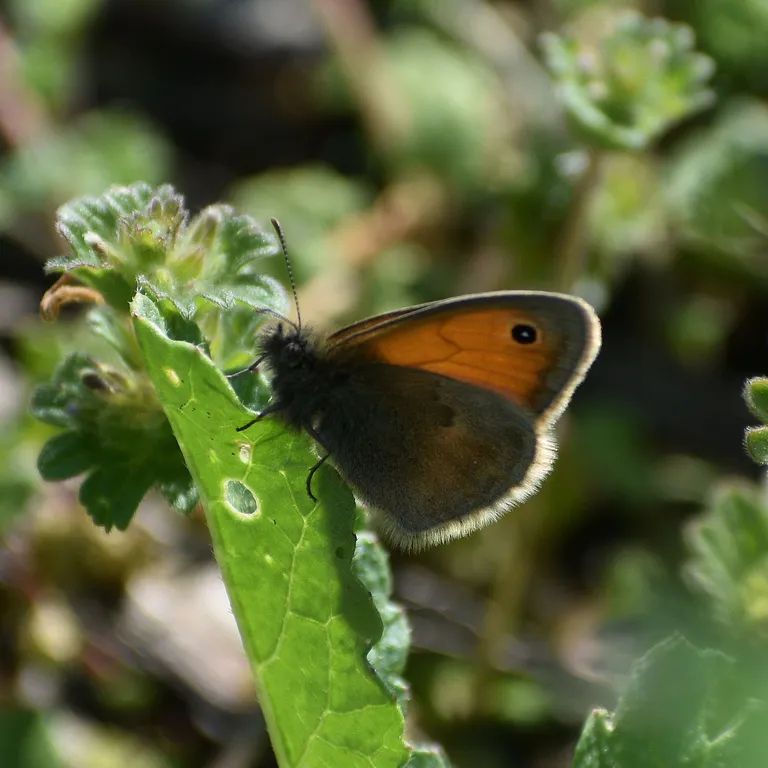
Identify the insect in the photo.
Coenonympha pamphilus
